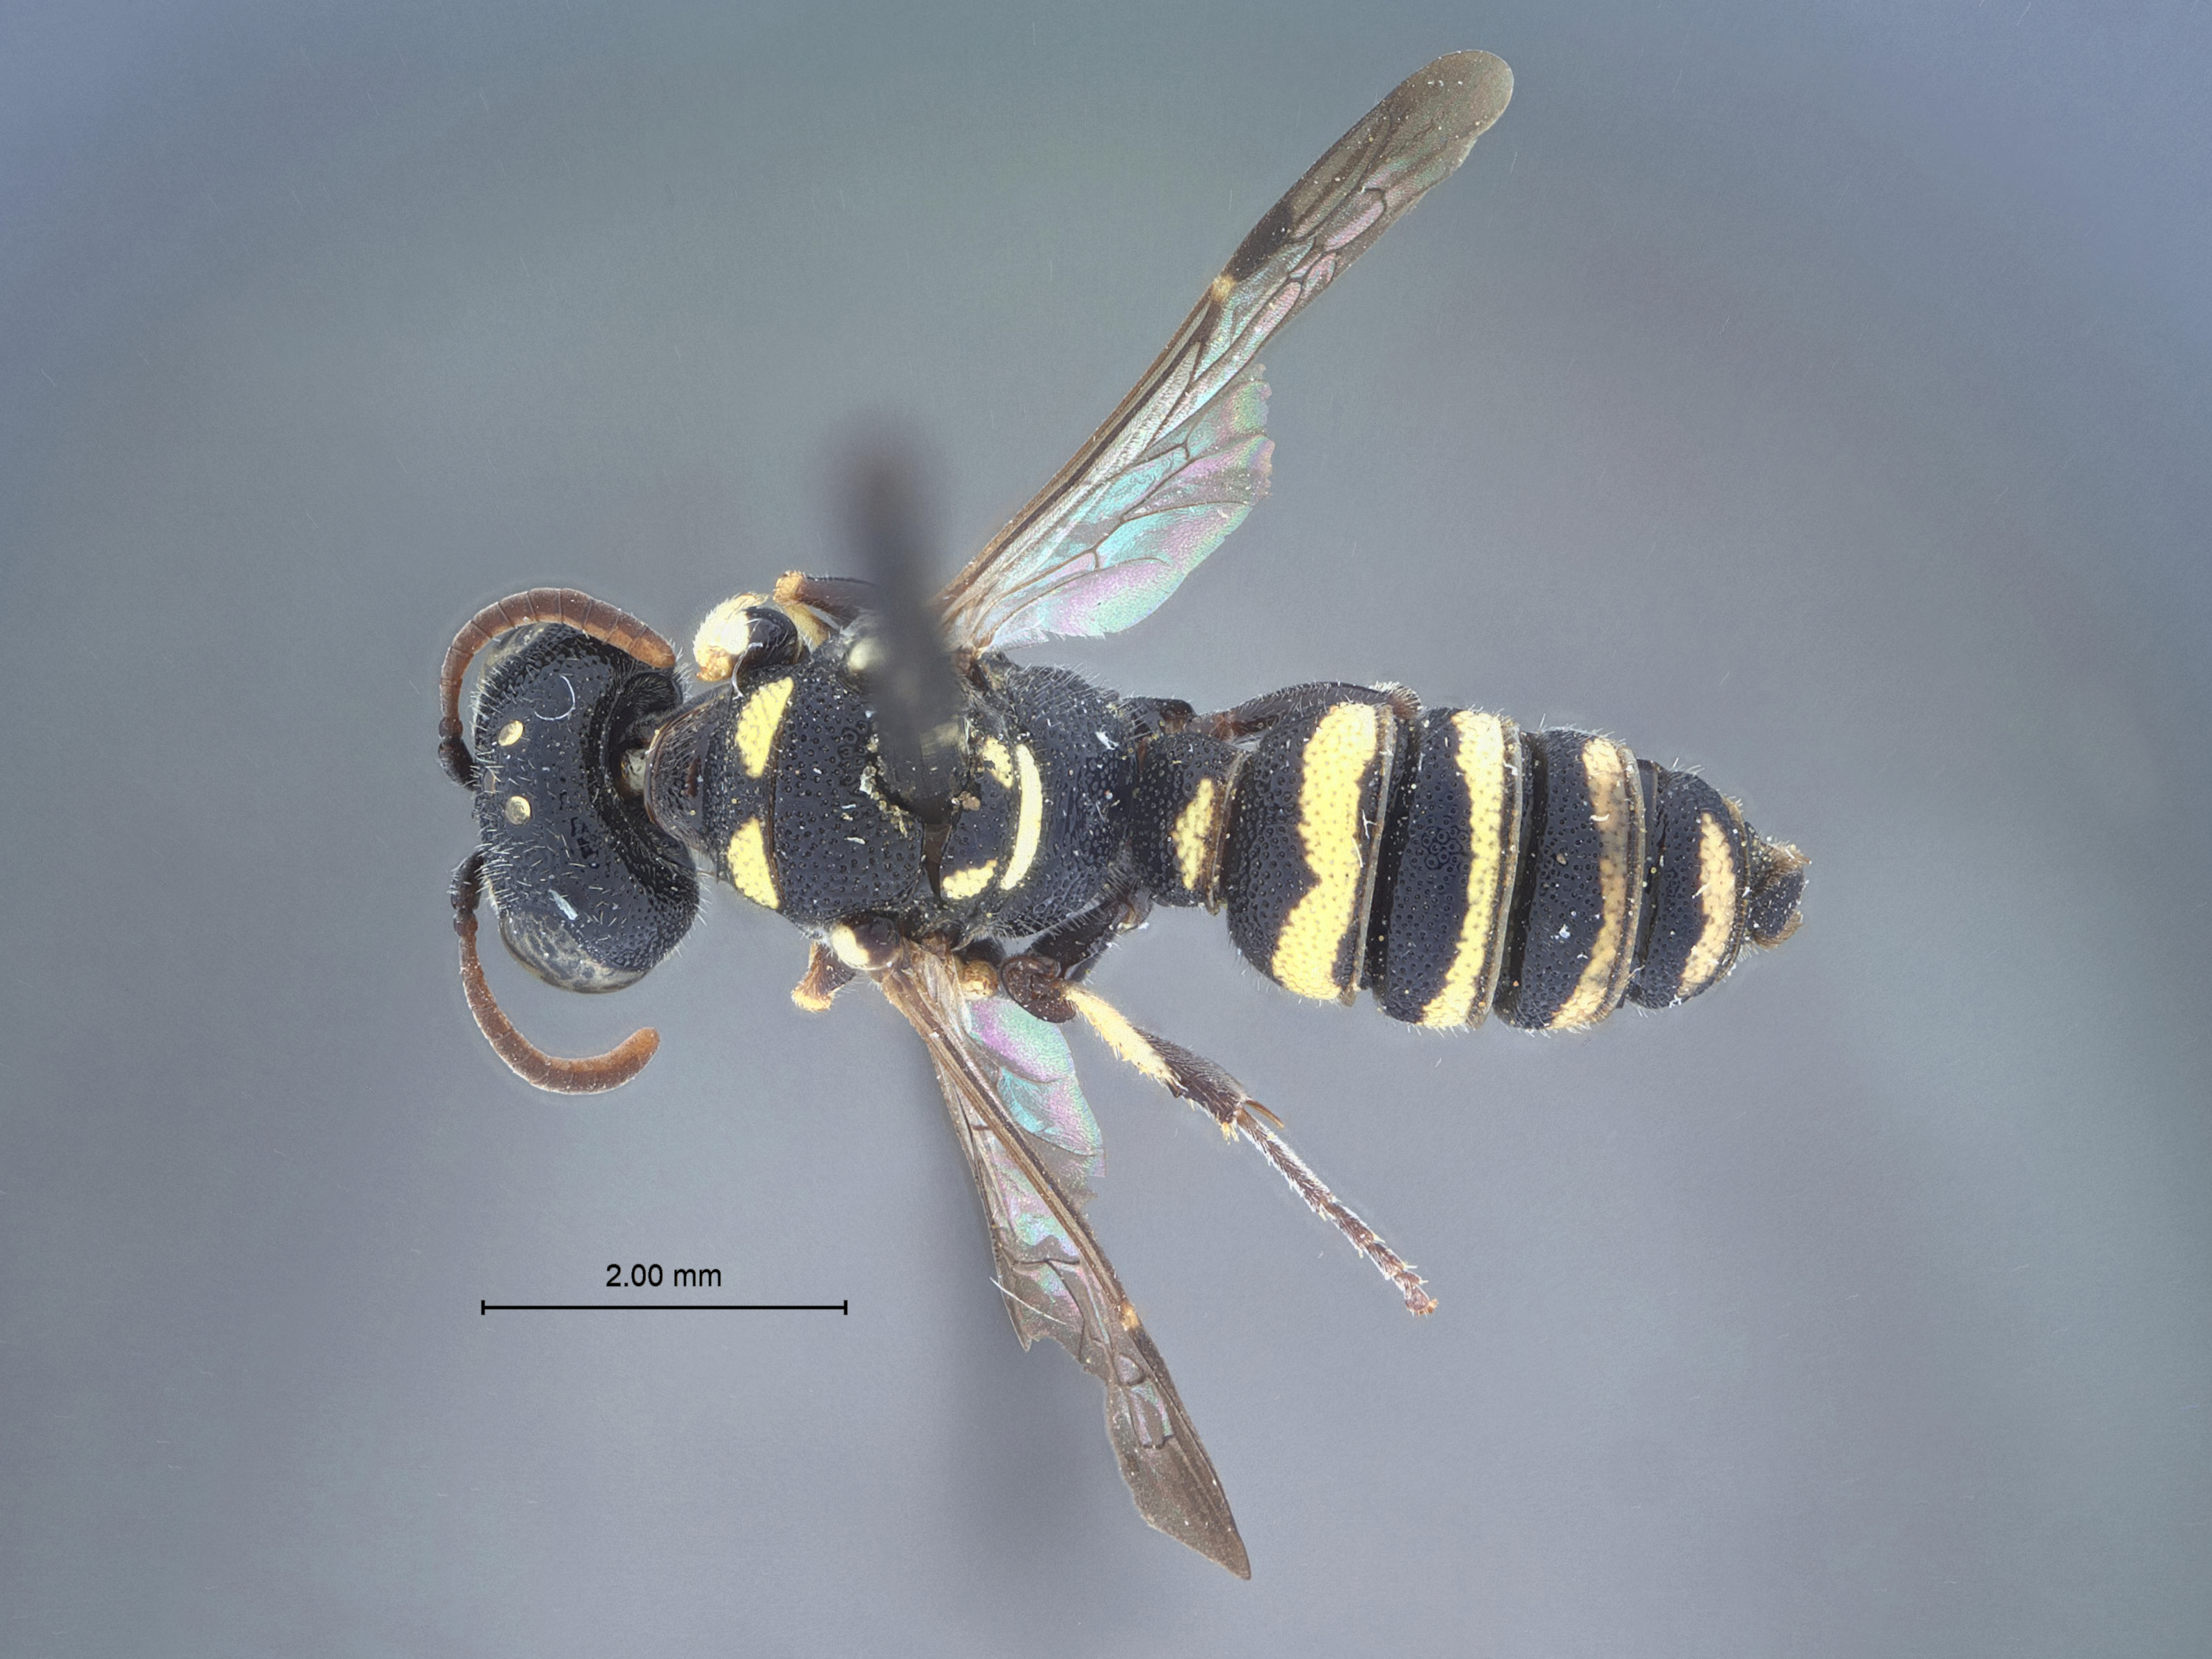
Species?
Cerceris butleri
